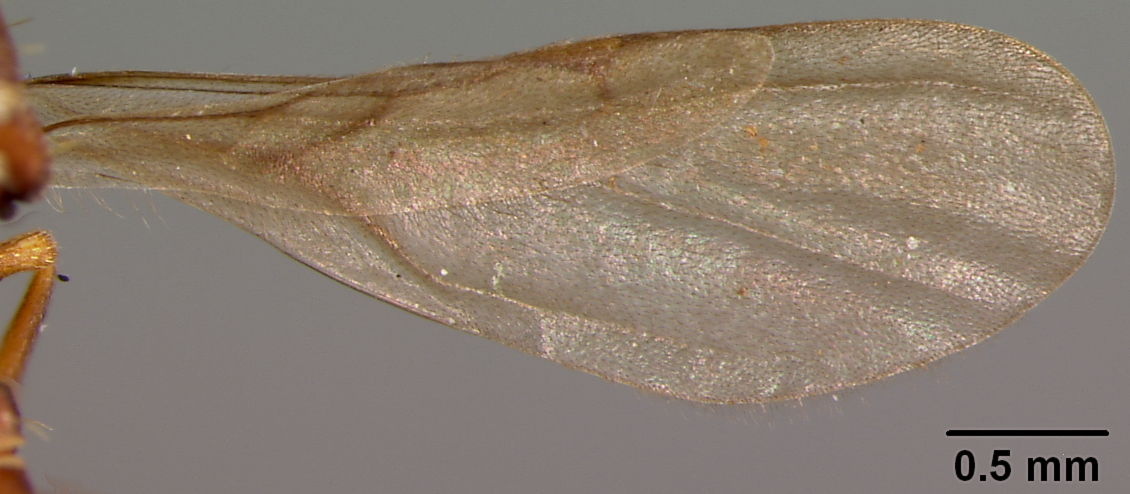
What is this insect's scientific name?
Strumigenys nidifex
